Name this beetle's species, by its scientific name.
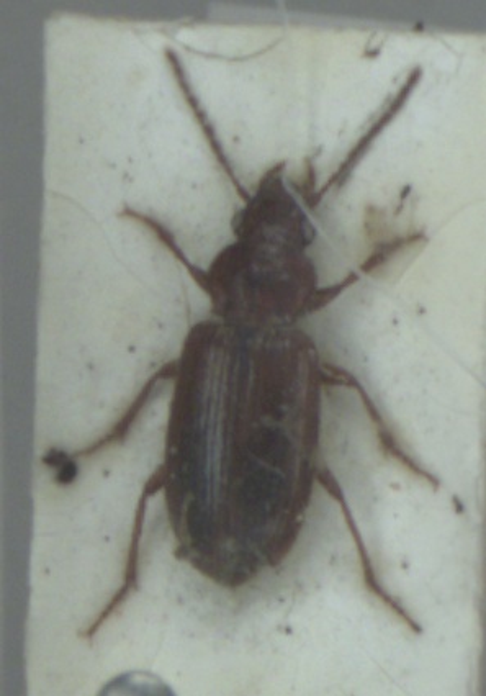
Dicheirotrichus gustavii
